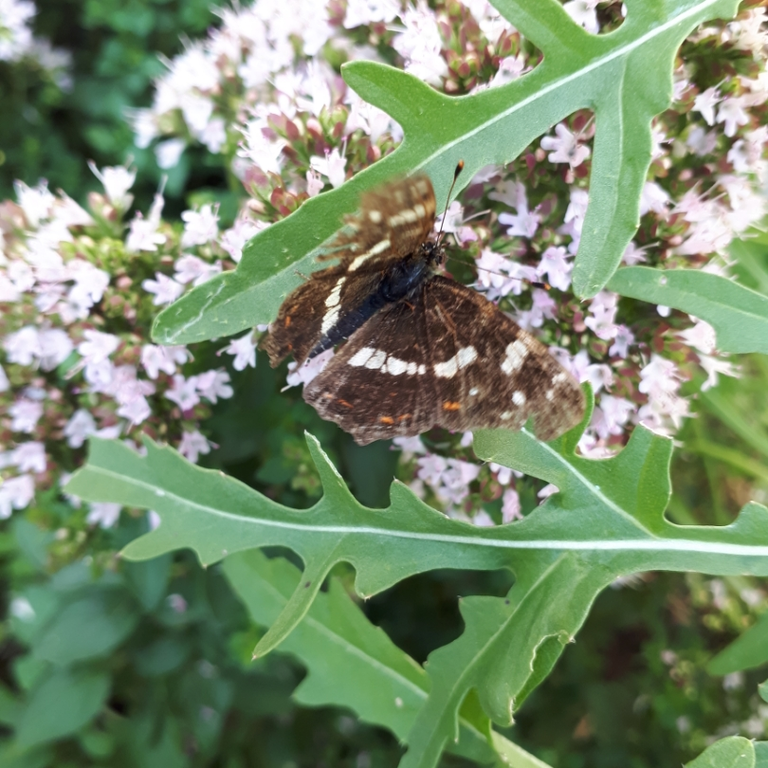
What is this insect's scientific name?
Araschnia levana
